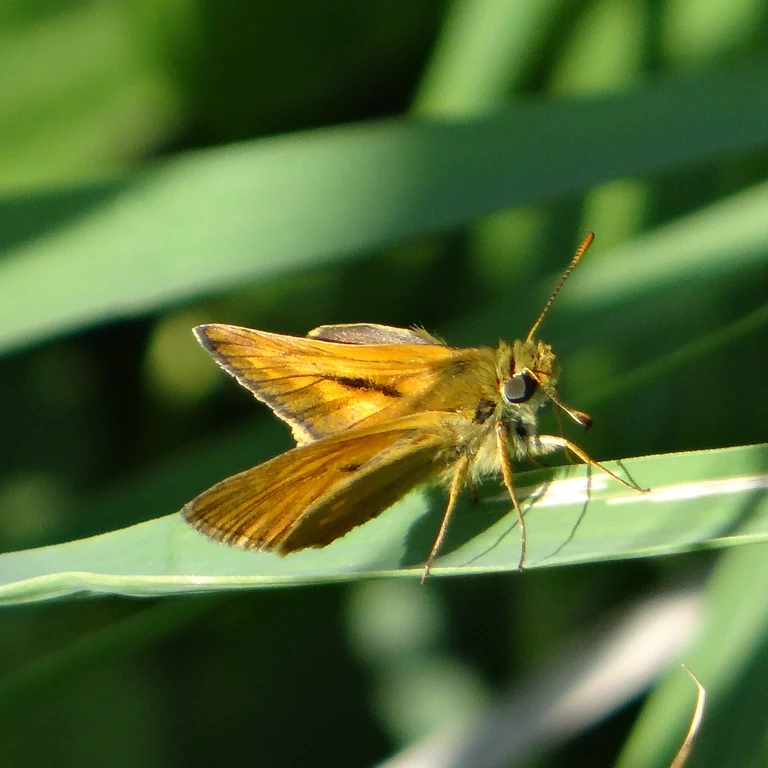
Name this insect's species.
Ochlodes sylvanus (also Ochlodes venata)
